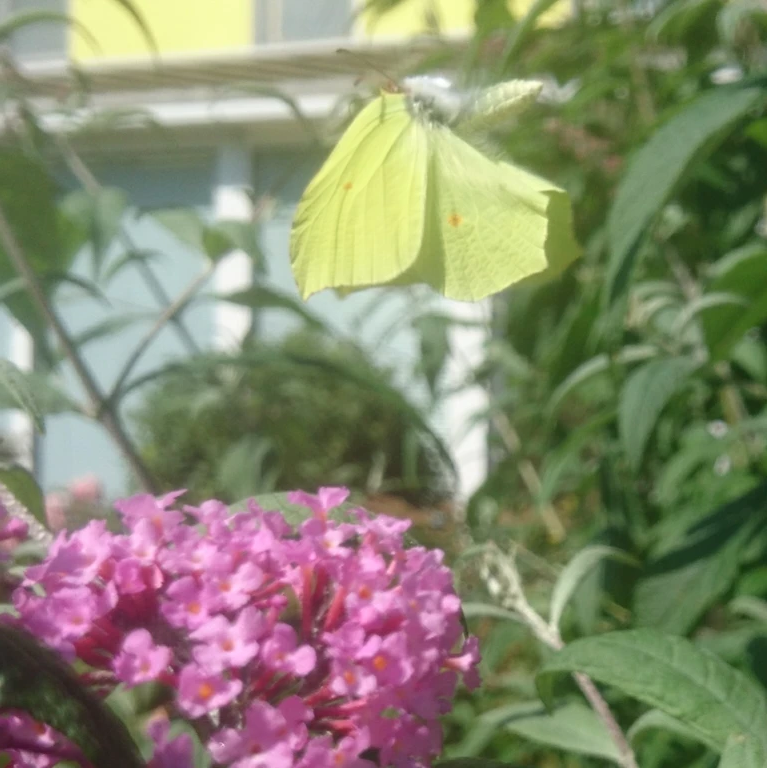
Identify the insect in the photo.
Gonepteryx rhamni
